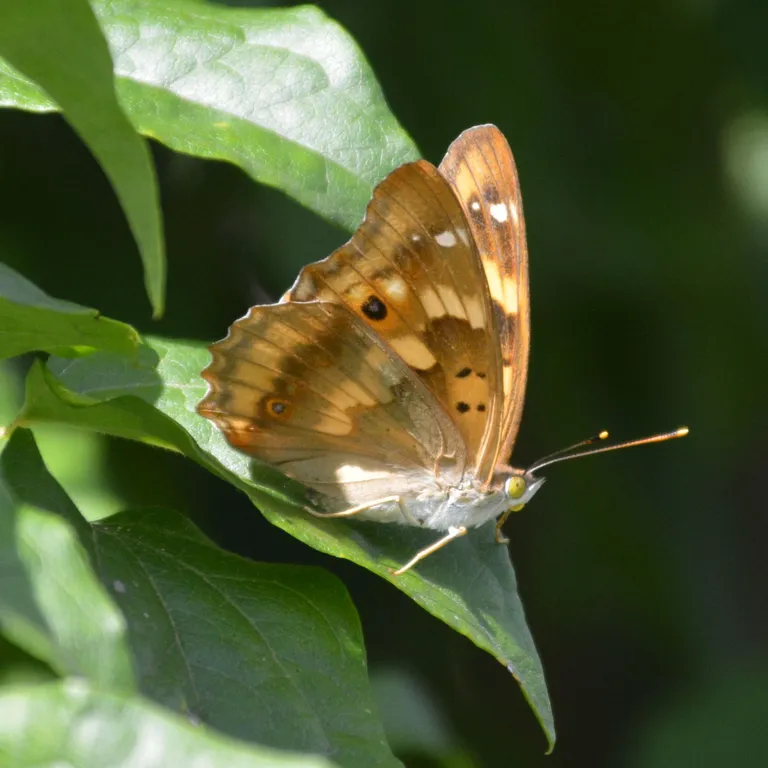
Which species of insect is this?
Apatura ilia
